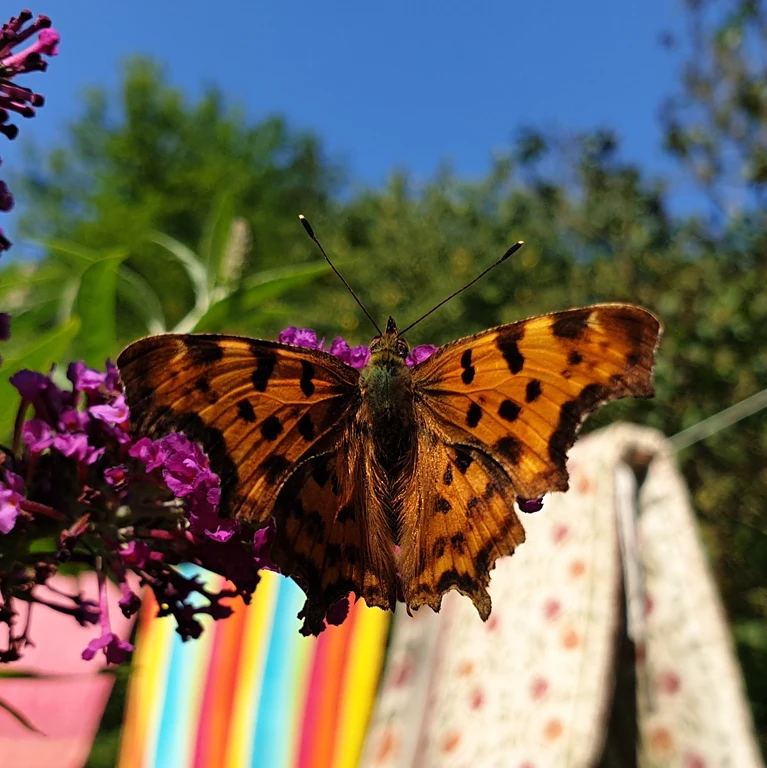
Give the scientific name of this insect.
Polygonia c-album
